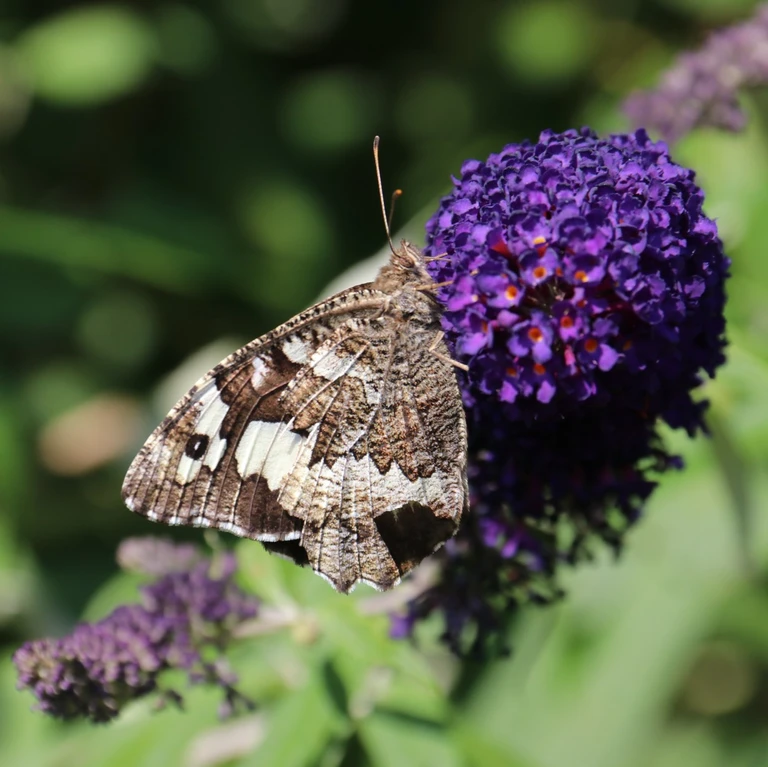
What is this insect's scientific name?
Brintesia circe
